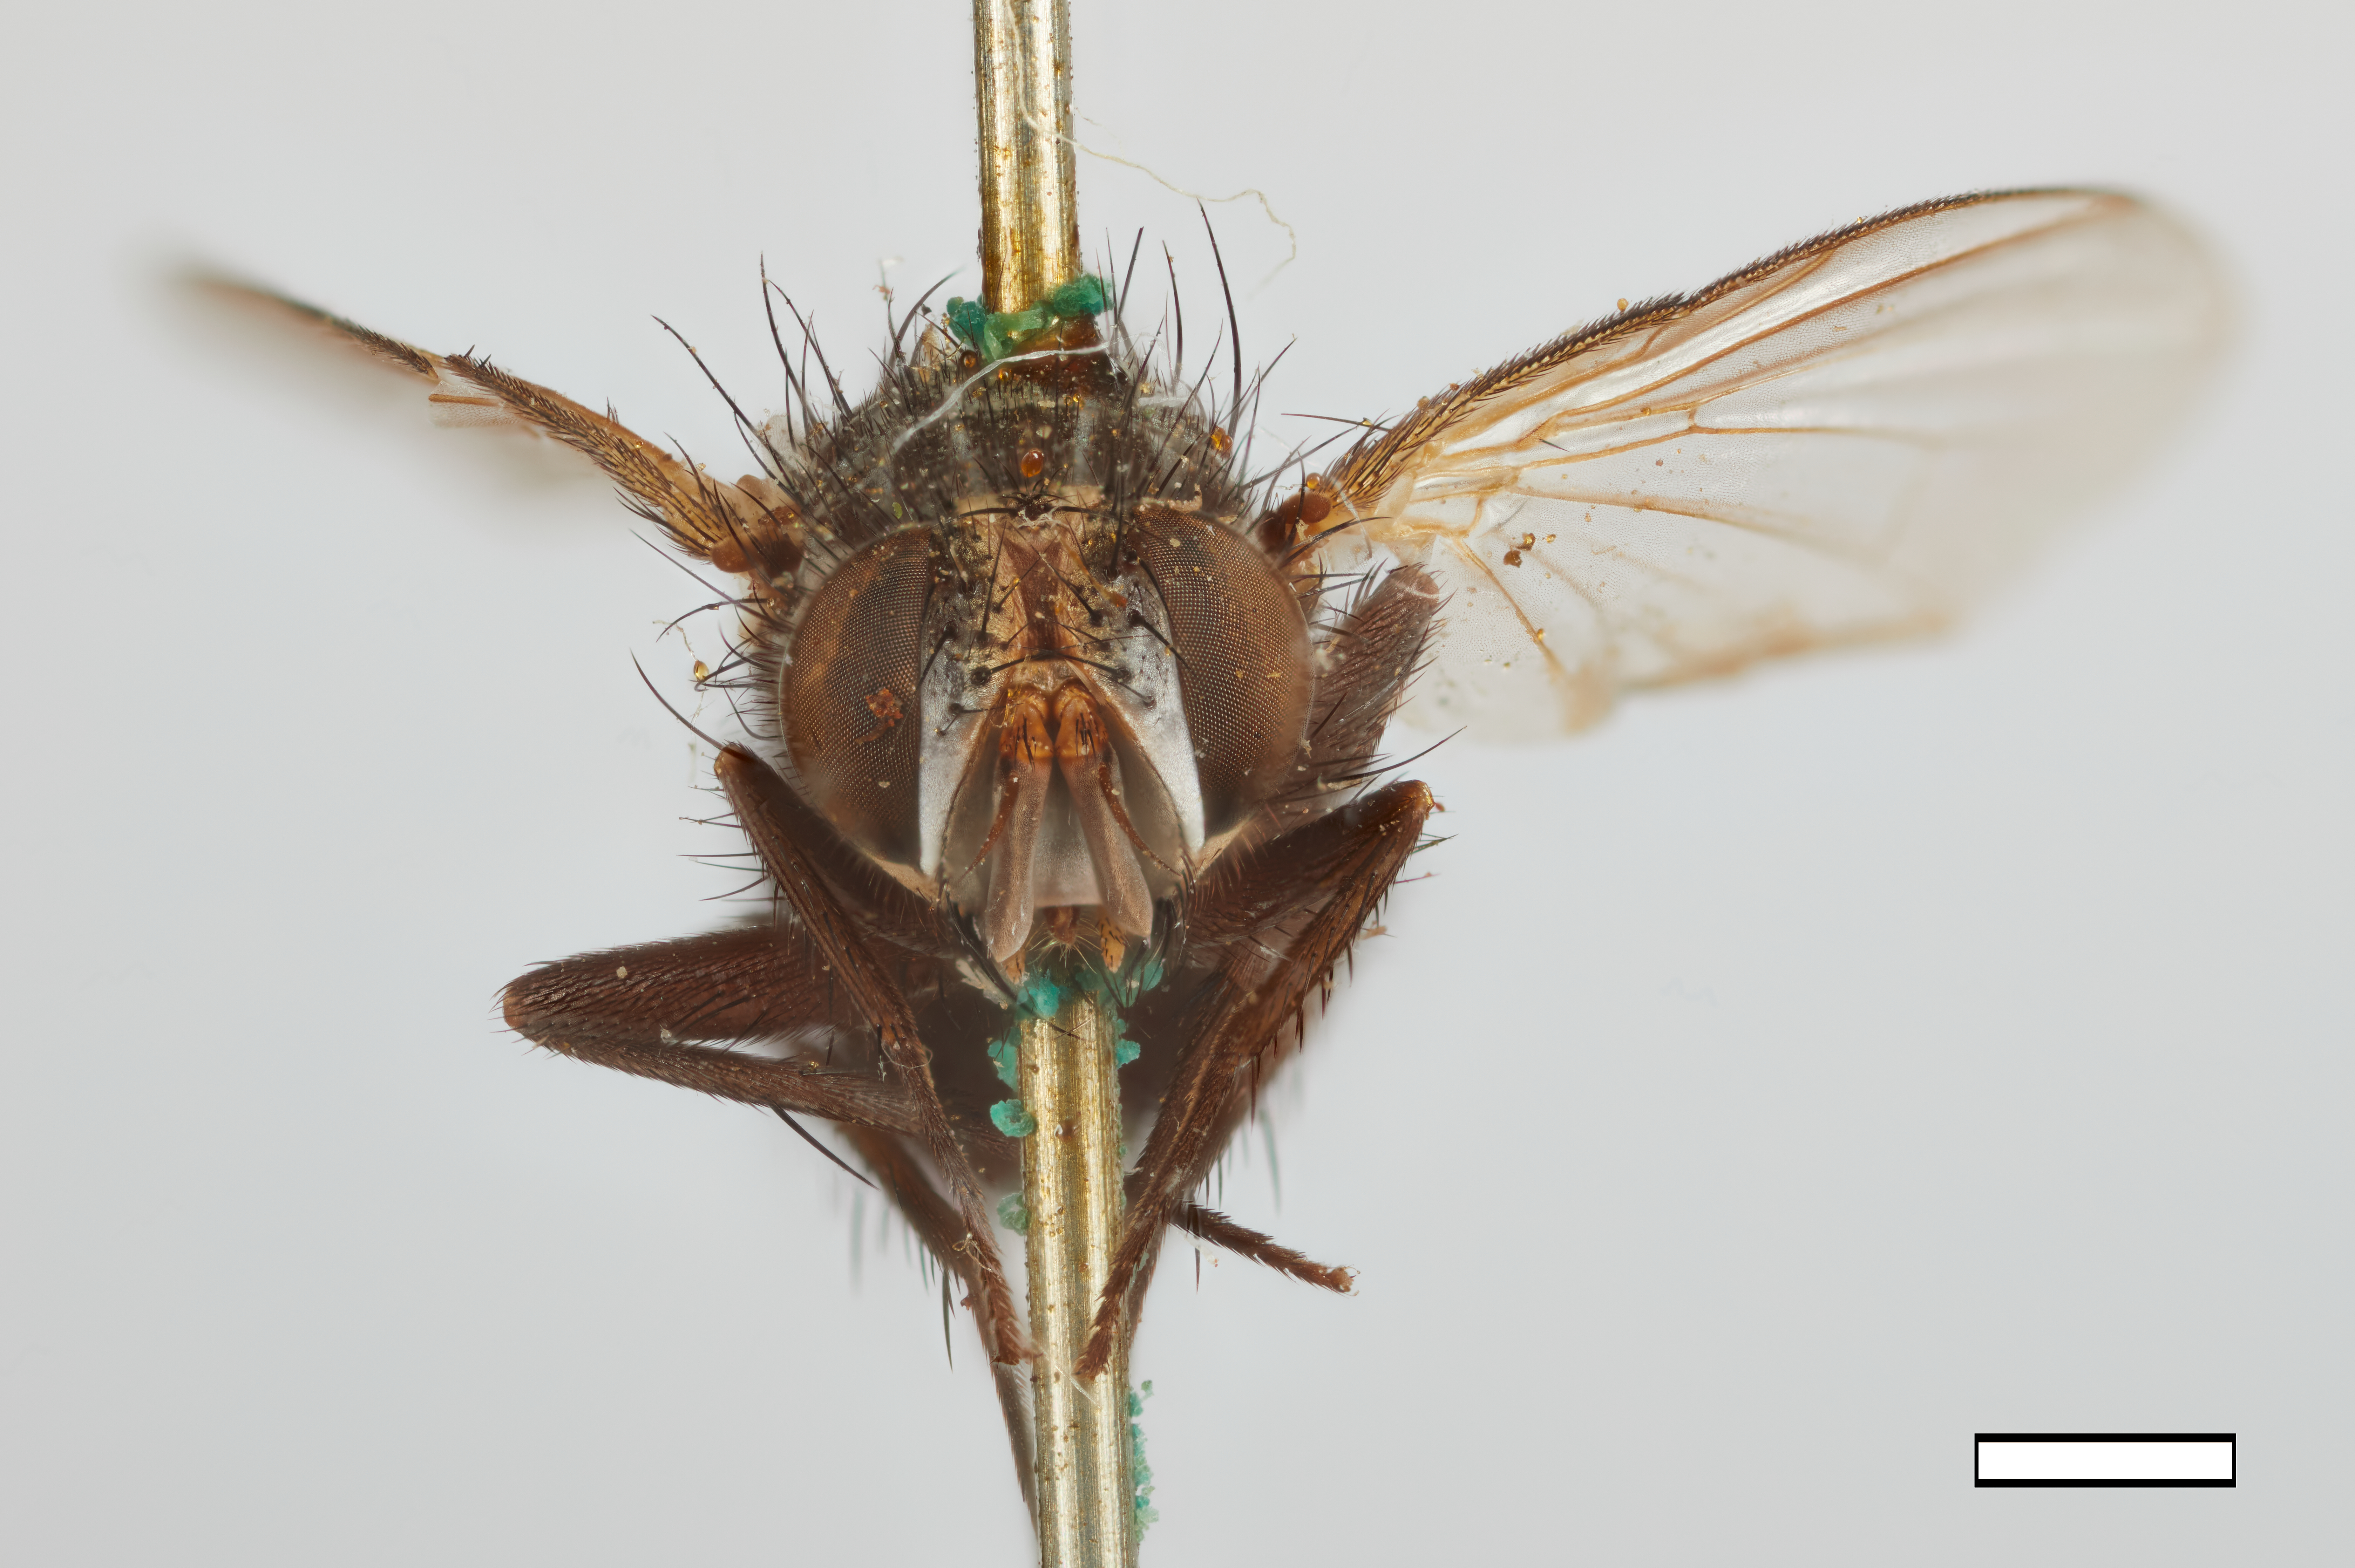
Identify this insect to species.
Discochaeta muscaria
